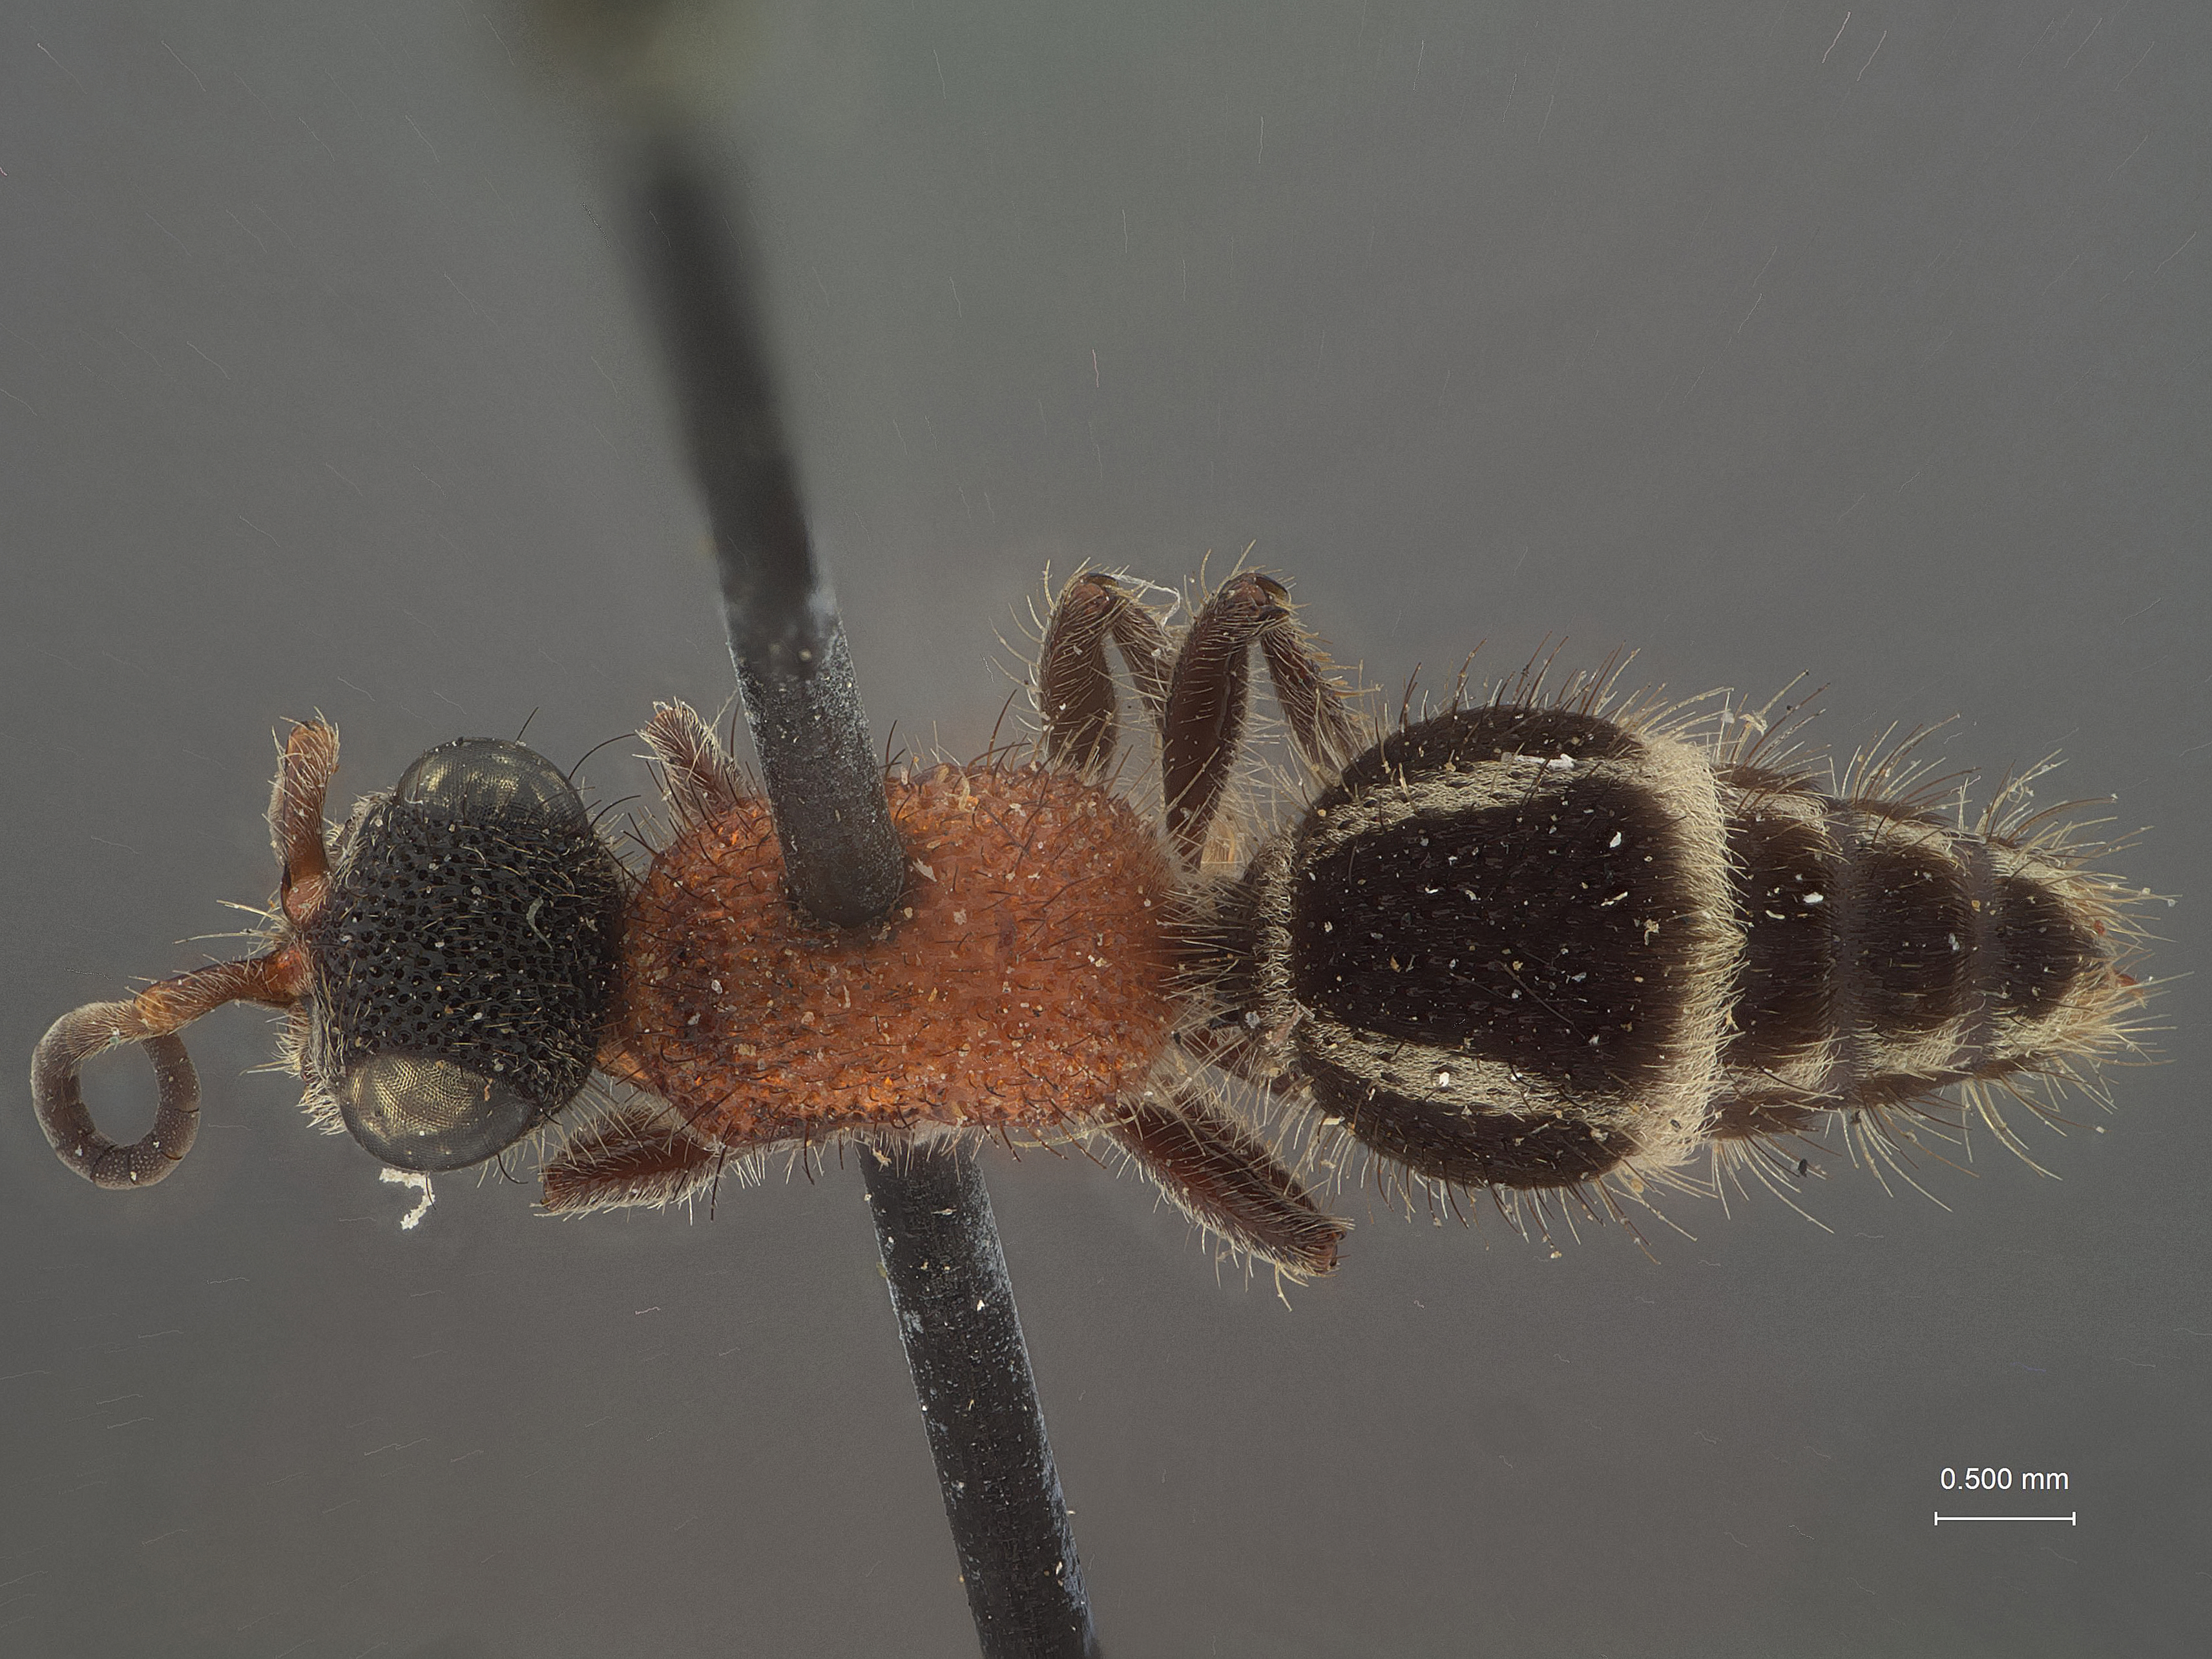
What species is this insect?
Timulla nisa
